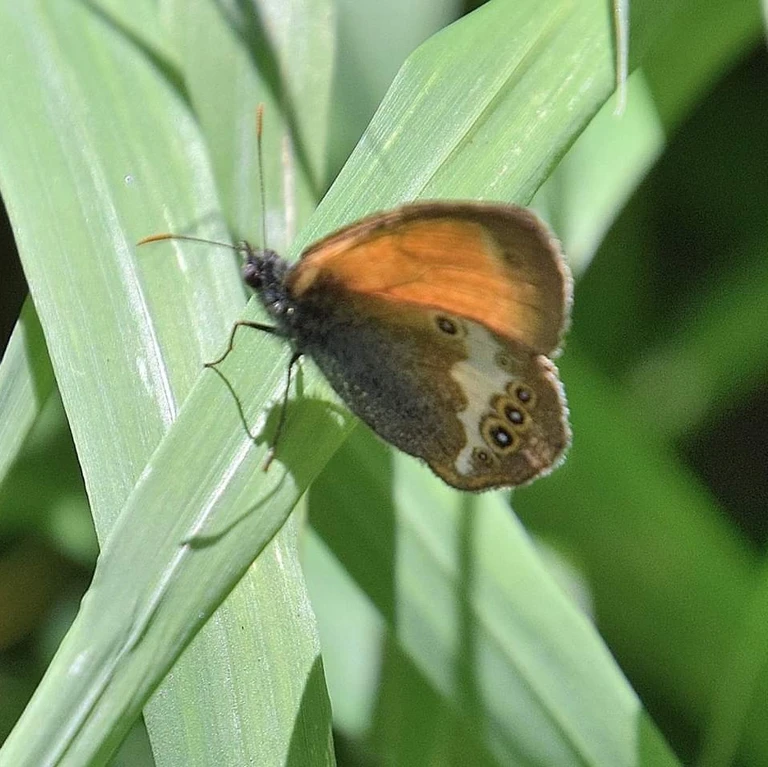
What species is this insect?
Coenonympha arcania
